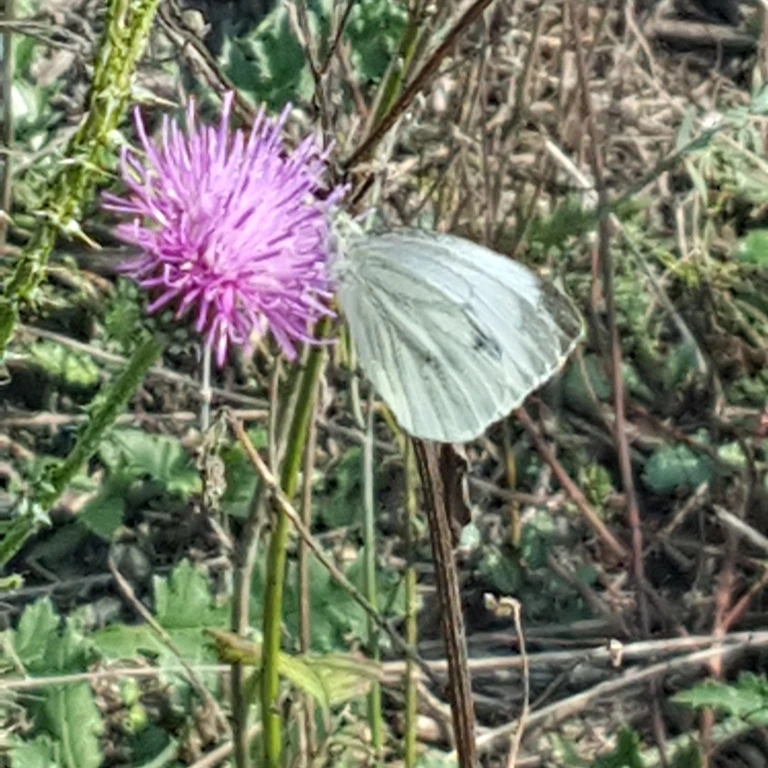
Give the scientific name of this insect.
Pieris napi
